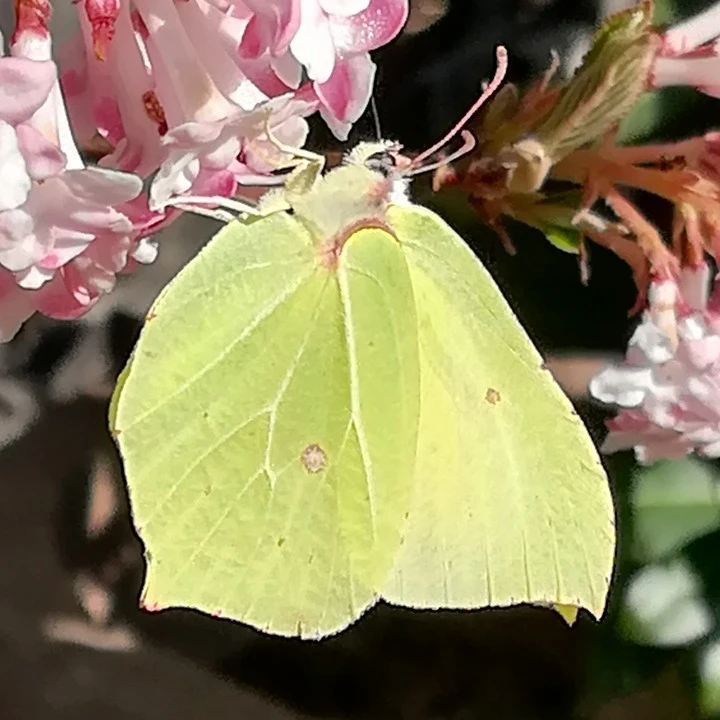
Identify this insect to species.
Gonepteryx rhamni
